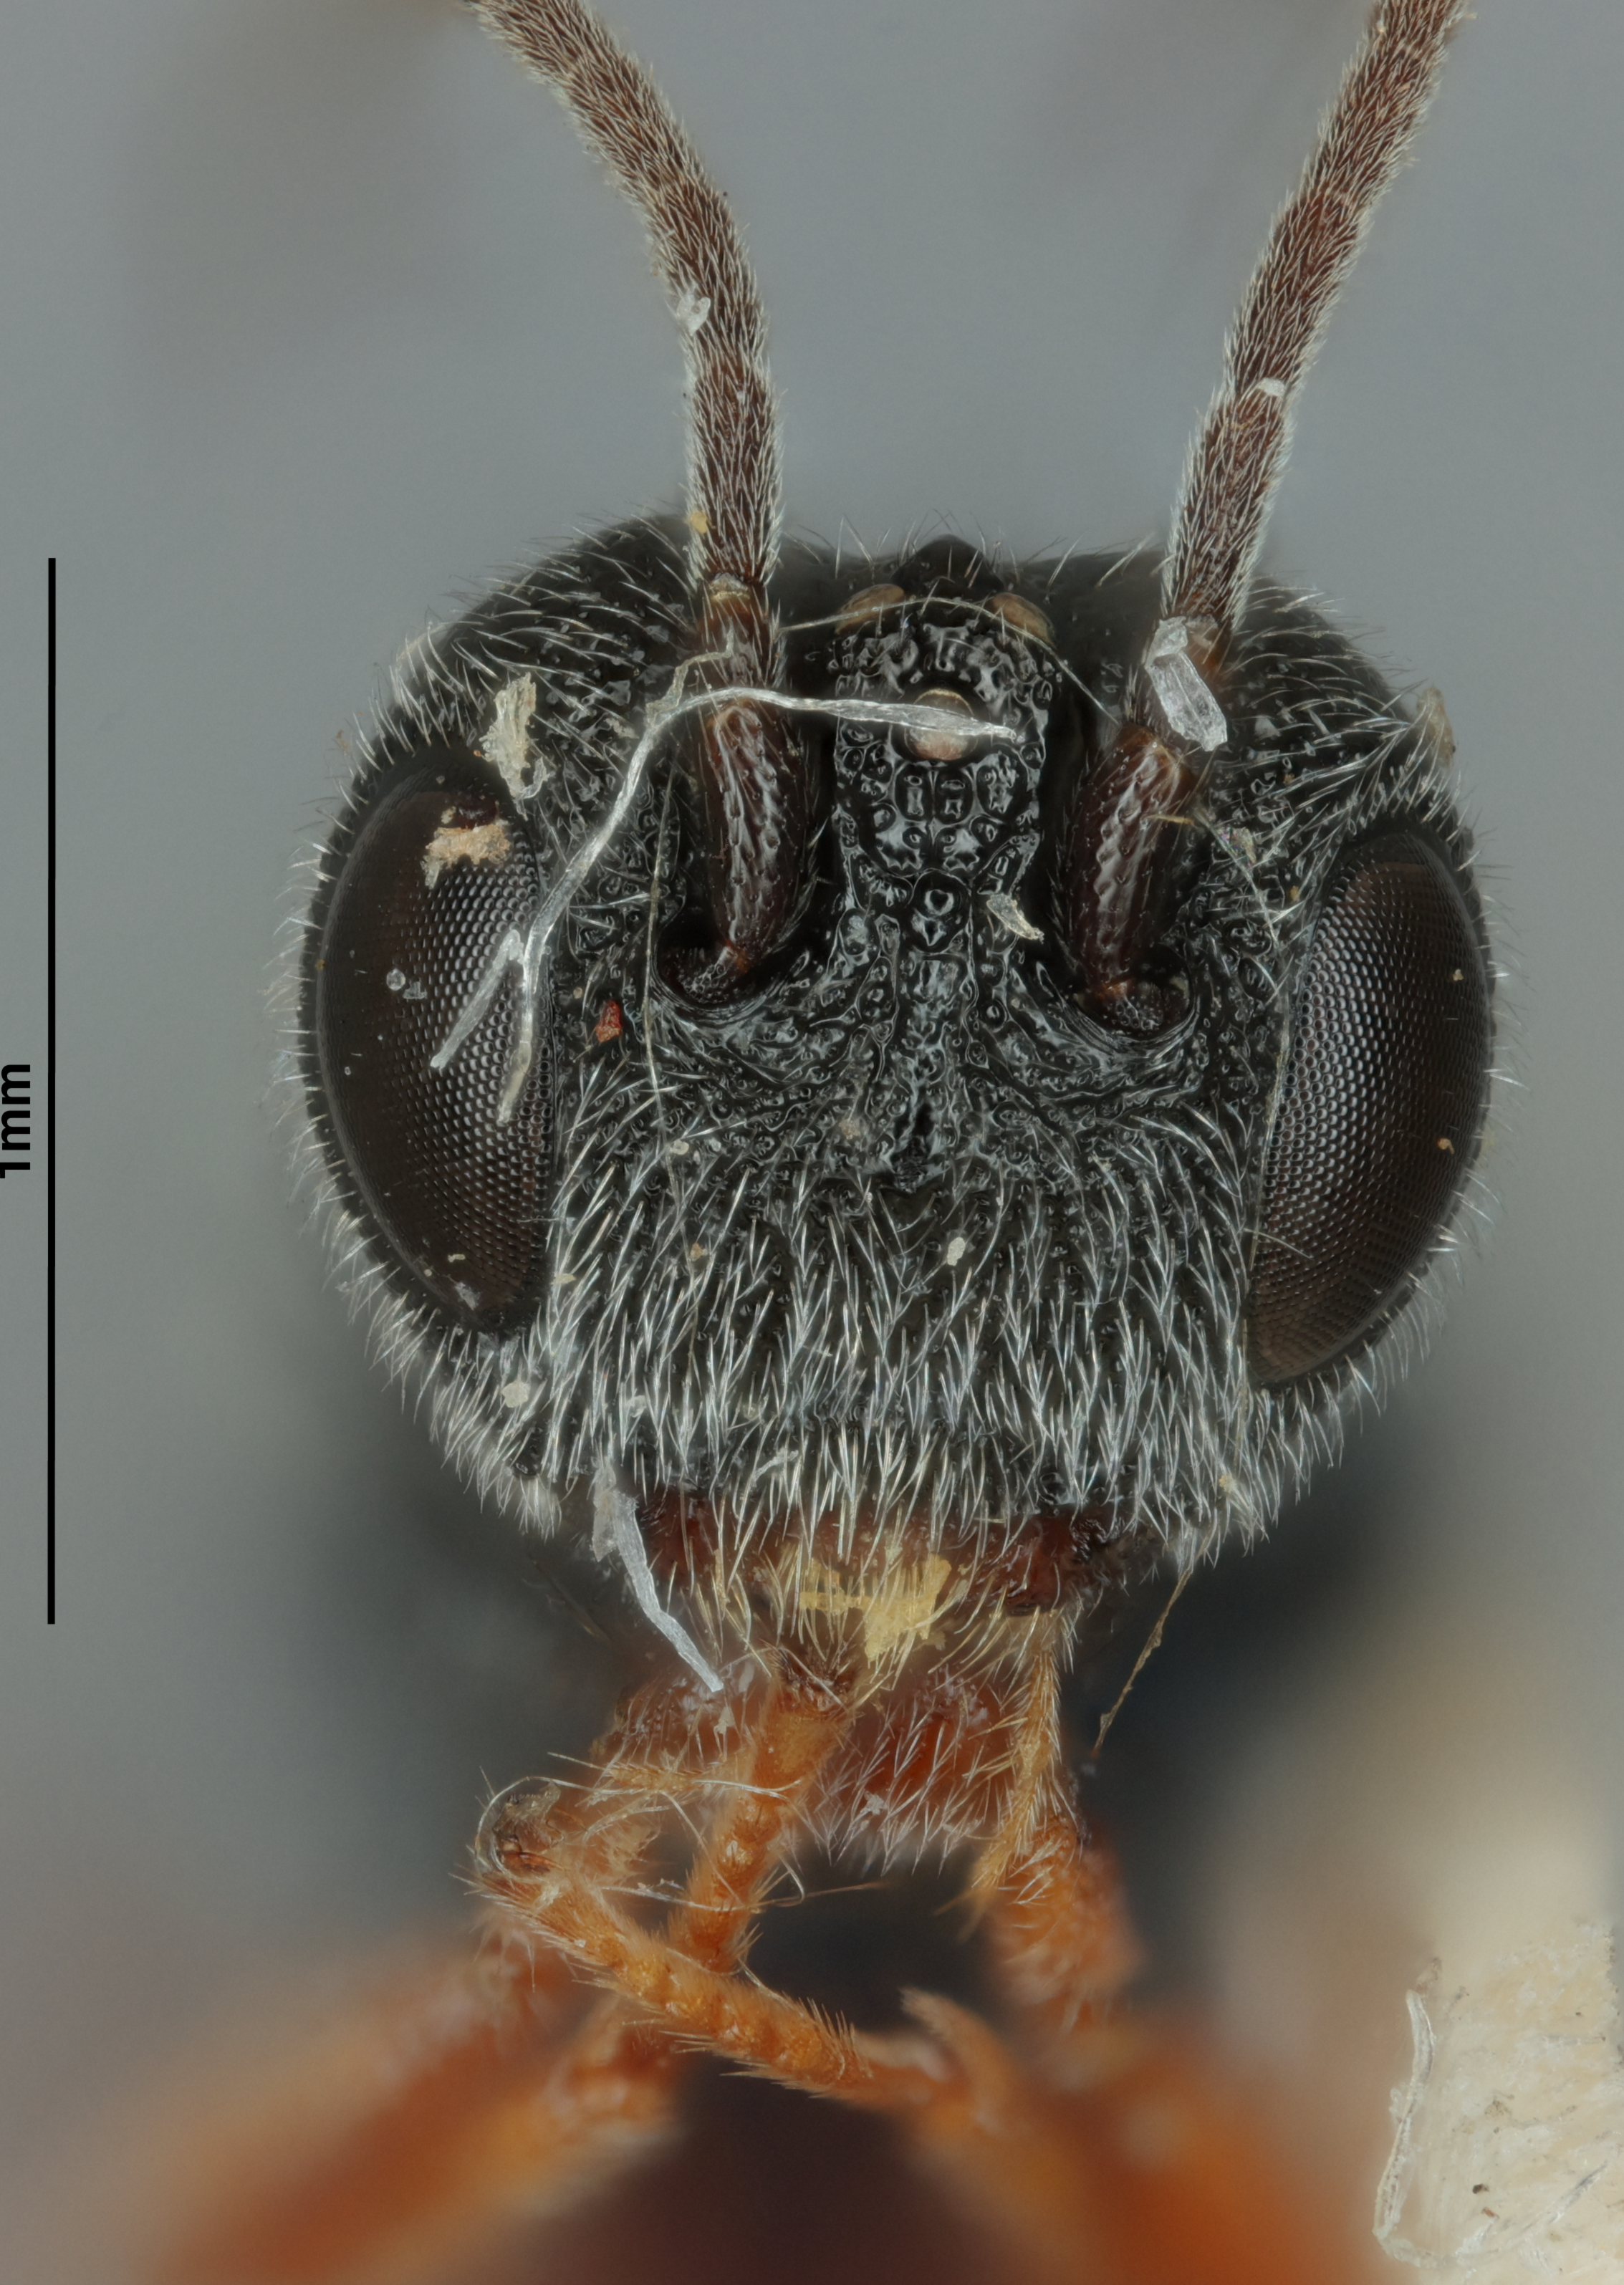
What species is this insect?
Urosigalphus duranguensis
